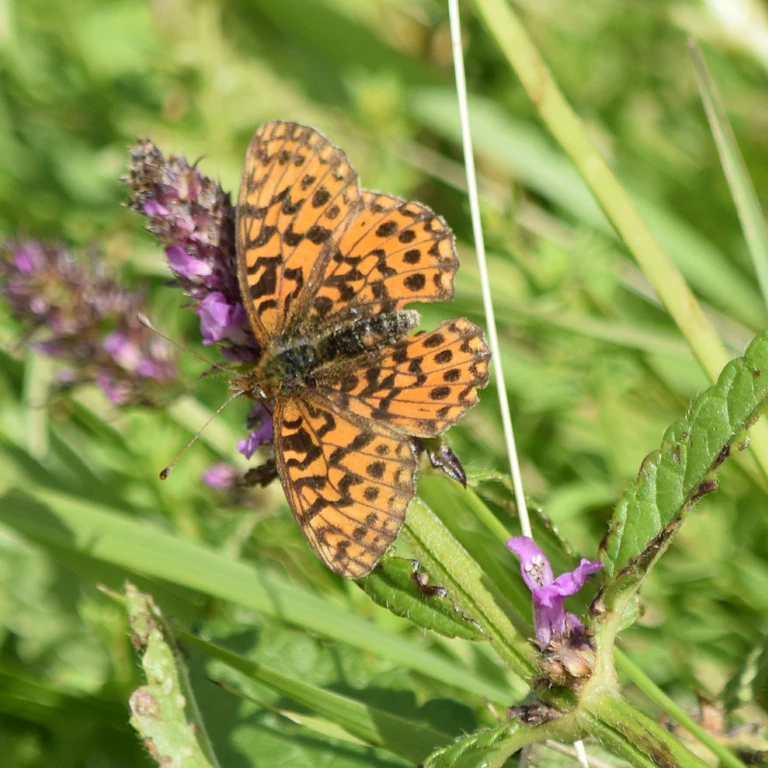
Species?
Boloria dia
